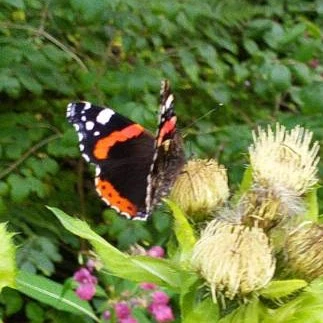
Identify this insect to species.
Vanessa atalanta
